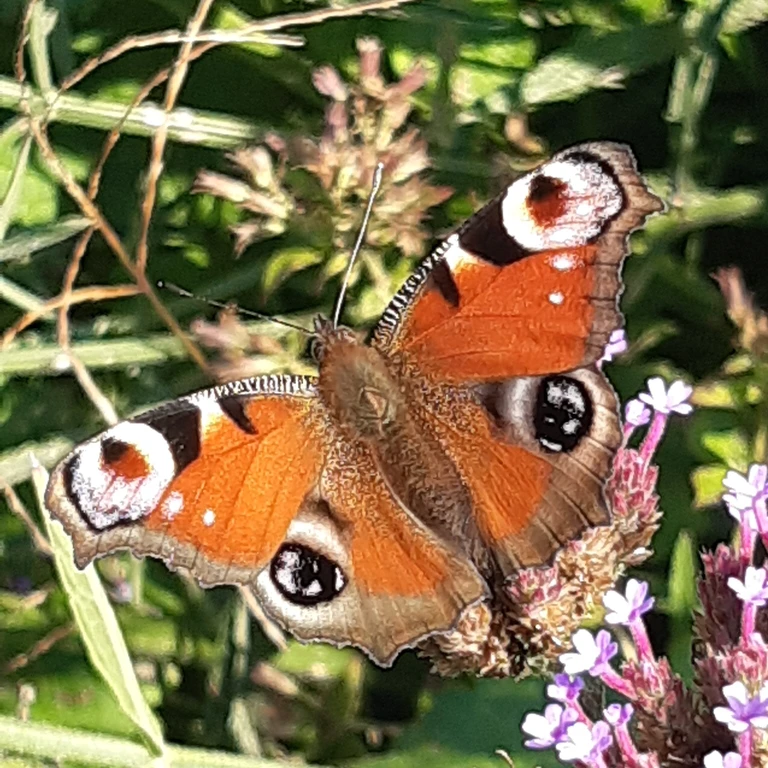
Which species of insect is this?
Aglais io
